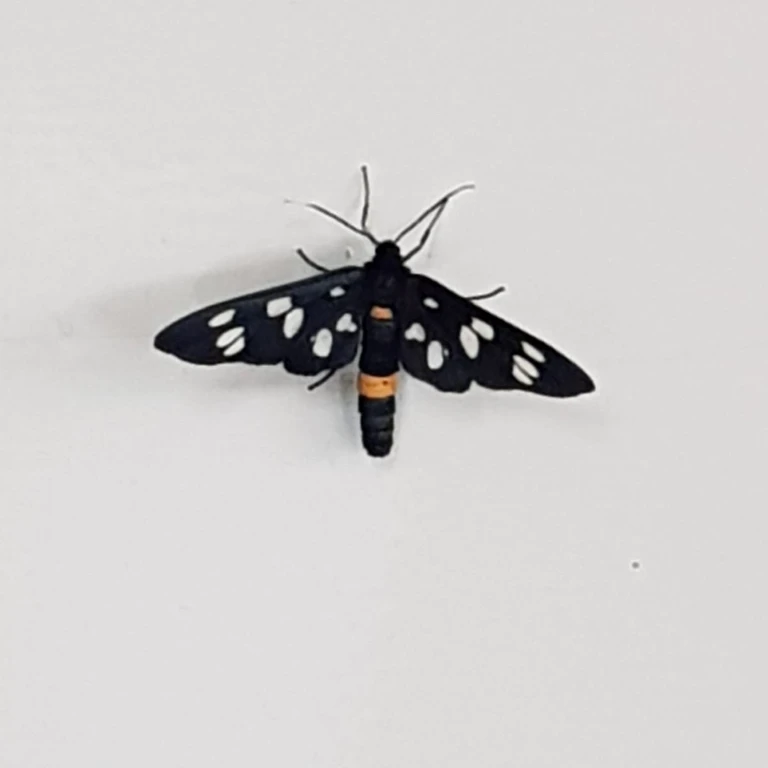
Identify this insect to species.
Amata phegea
